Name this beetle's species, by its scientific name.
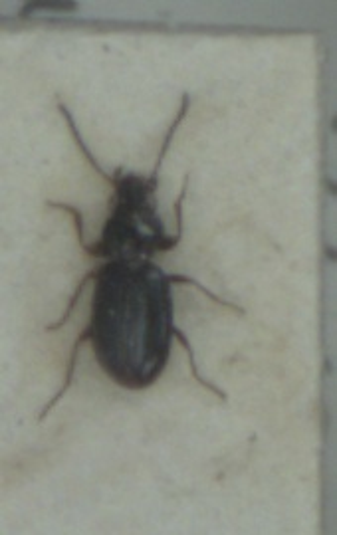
Bembidion gilvipes
